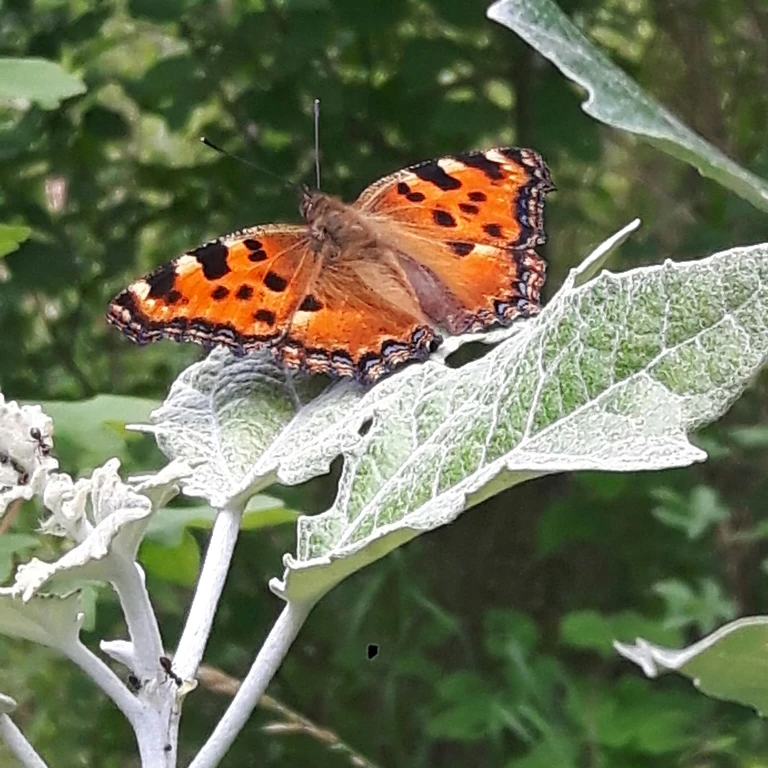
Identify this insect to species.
Nymphalis polychloros
